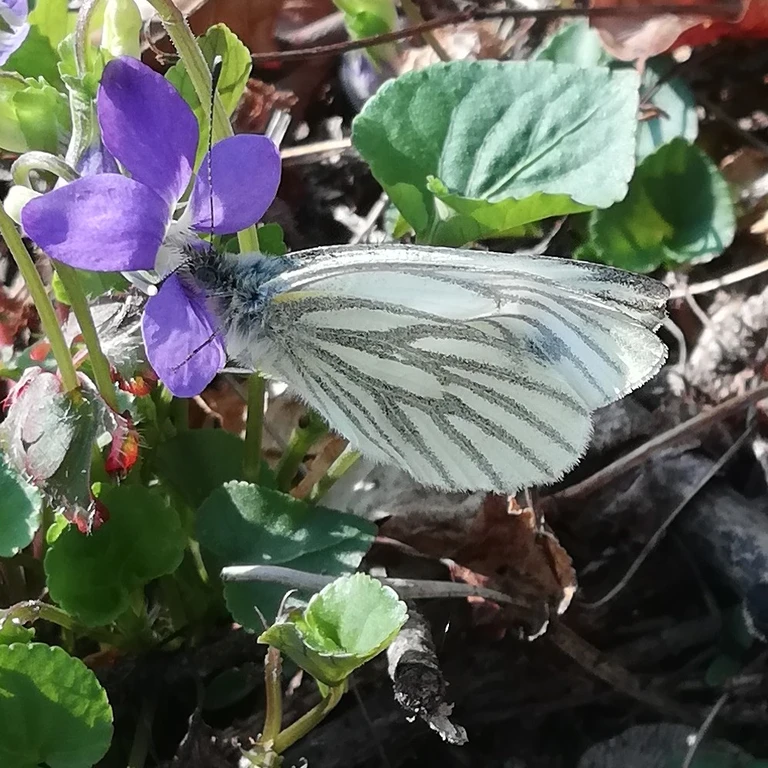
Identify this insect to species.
Pieris napi
